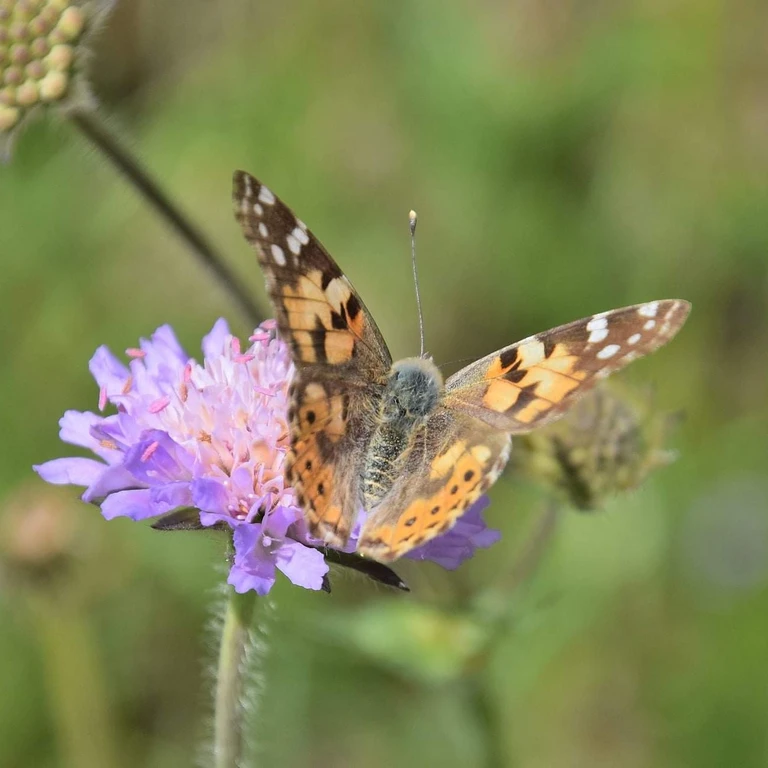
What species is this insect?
Vanessa cardui
